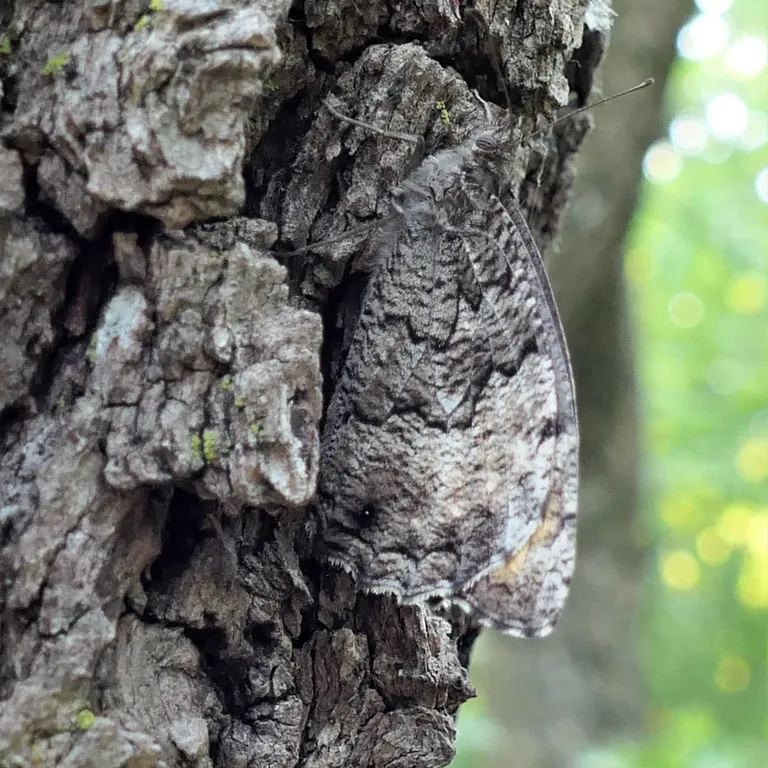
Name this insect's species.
Hipparchia fagi
